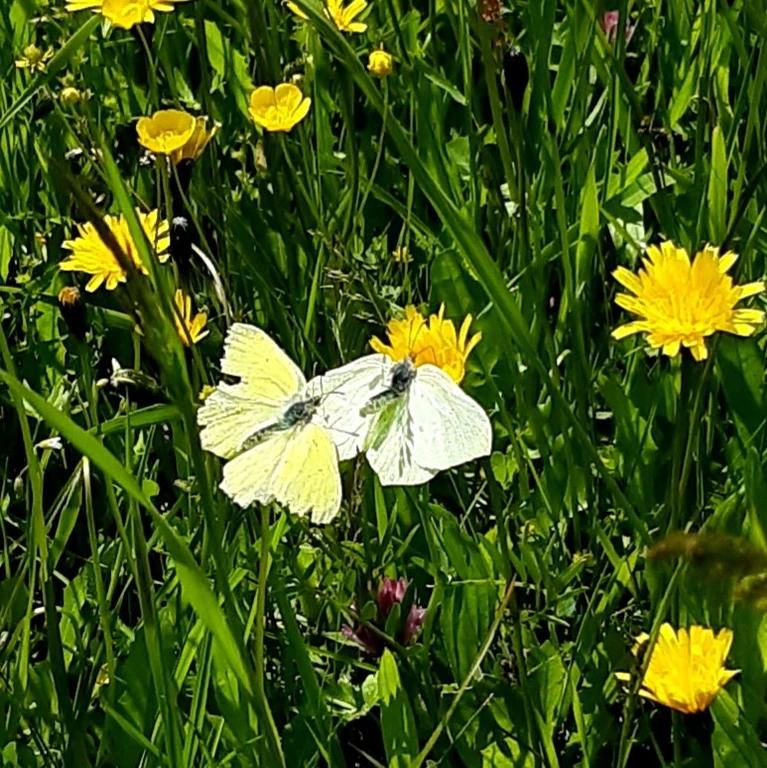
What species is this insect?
Gonepteryx rhamni
